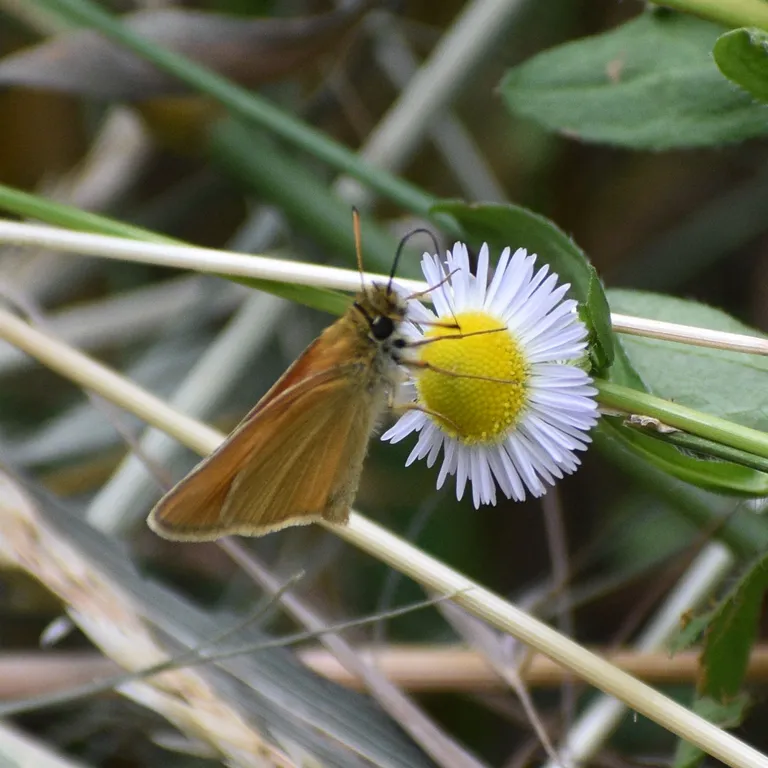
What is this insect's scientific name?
Thymelicus lineola
